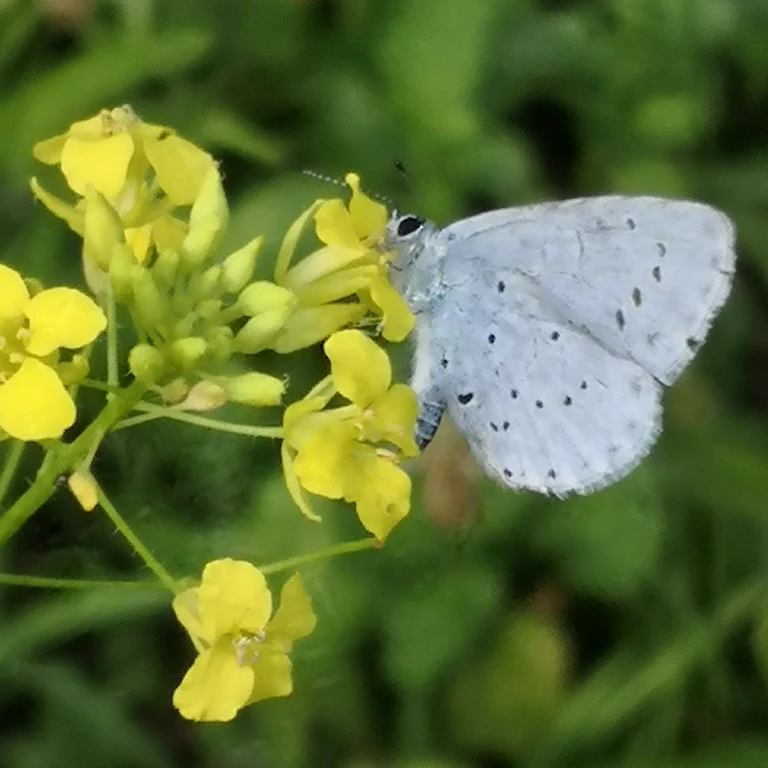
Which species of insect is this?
Celastrina argiolus
